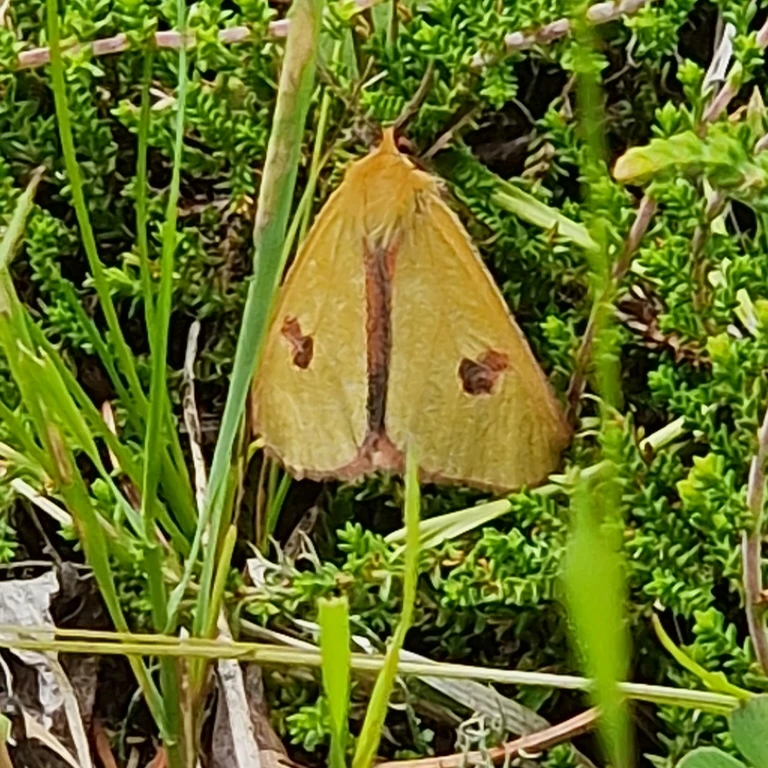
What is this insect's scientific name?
Diacrisia sannio
